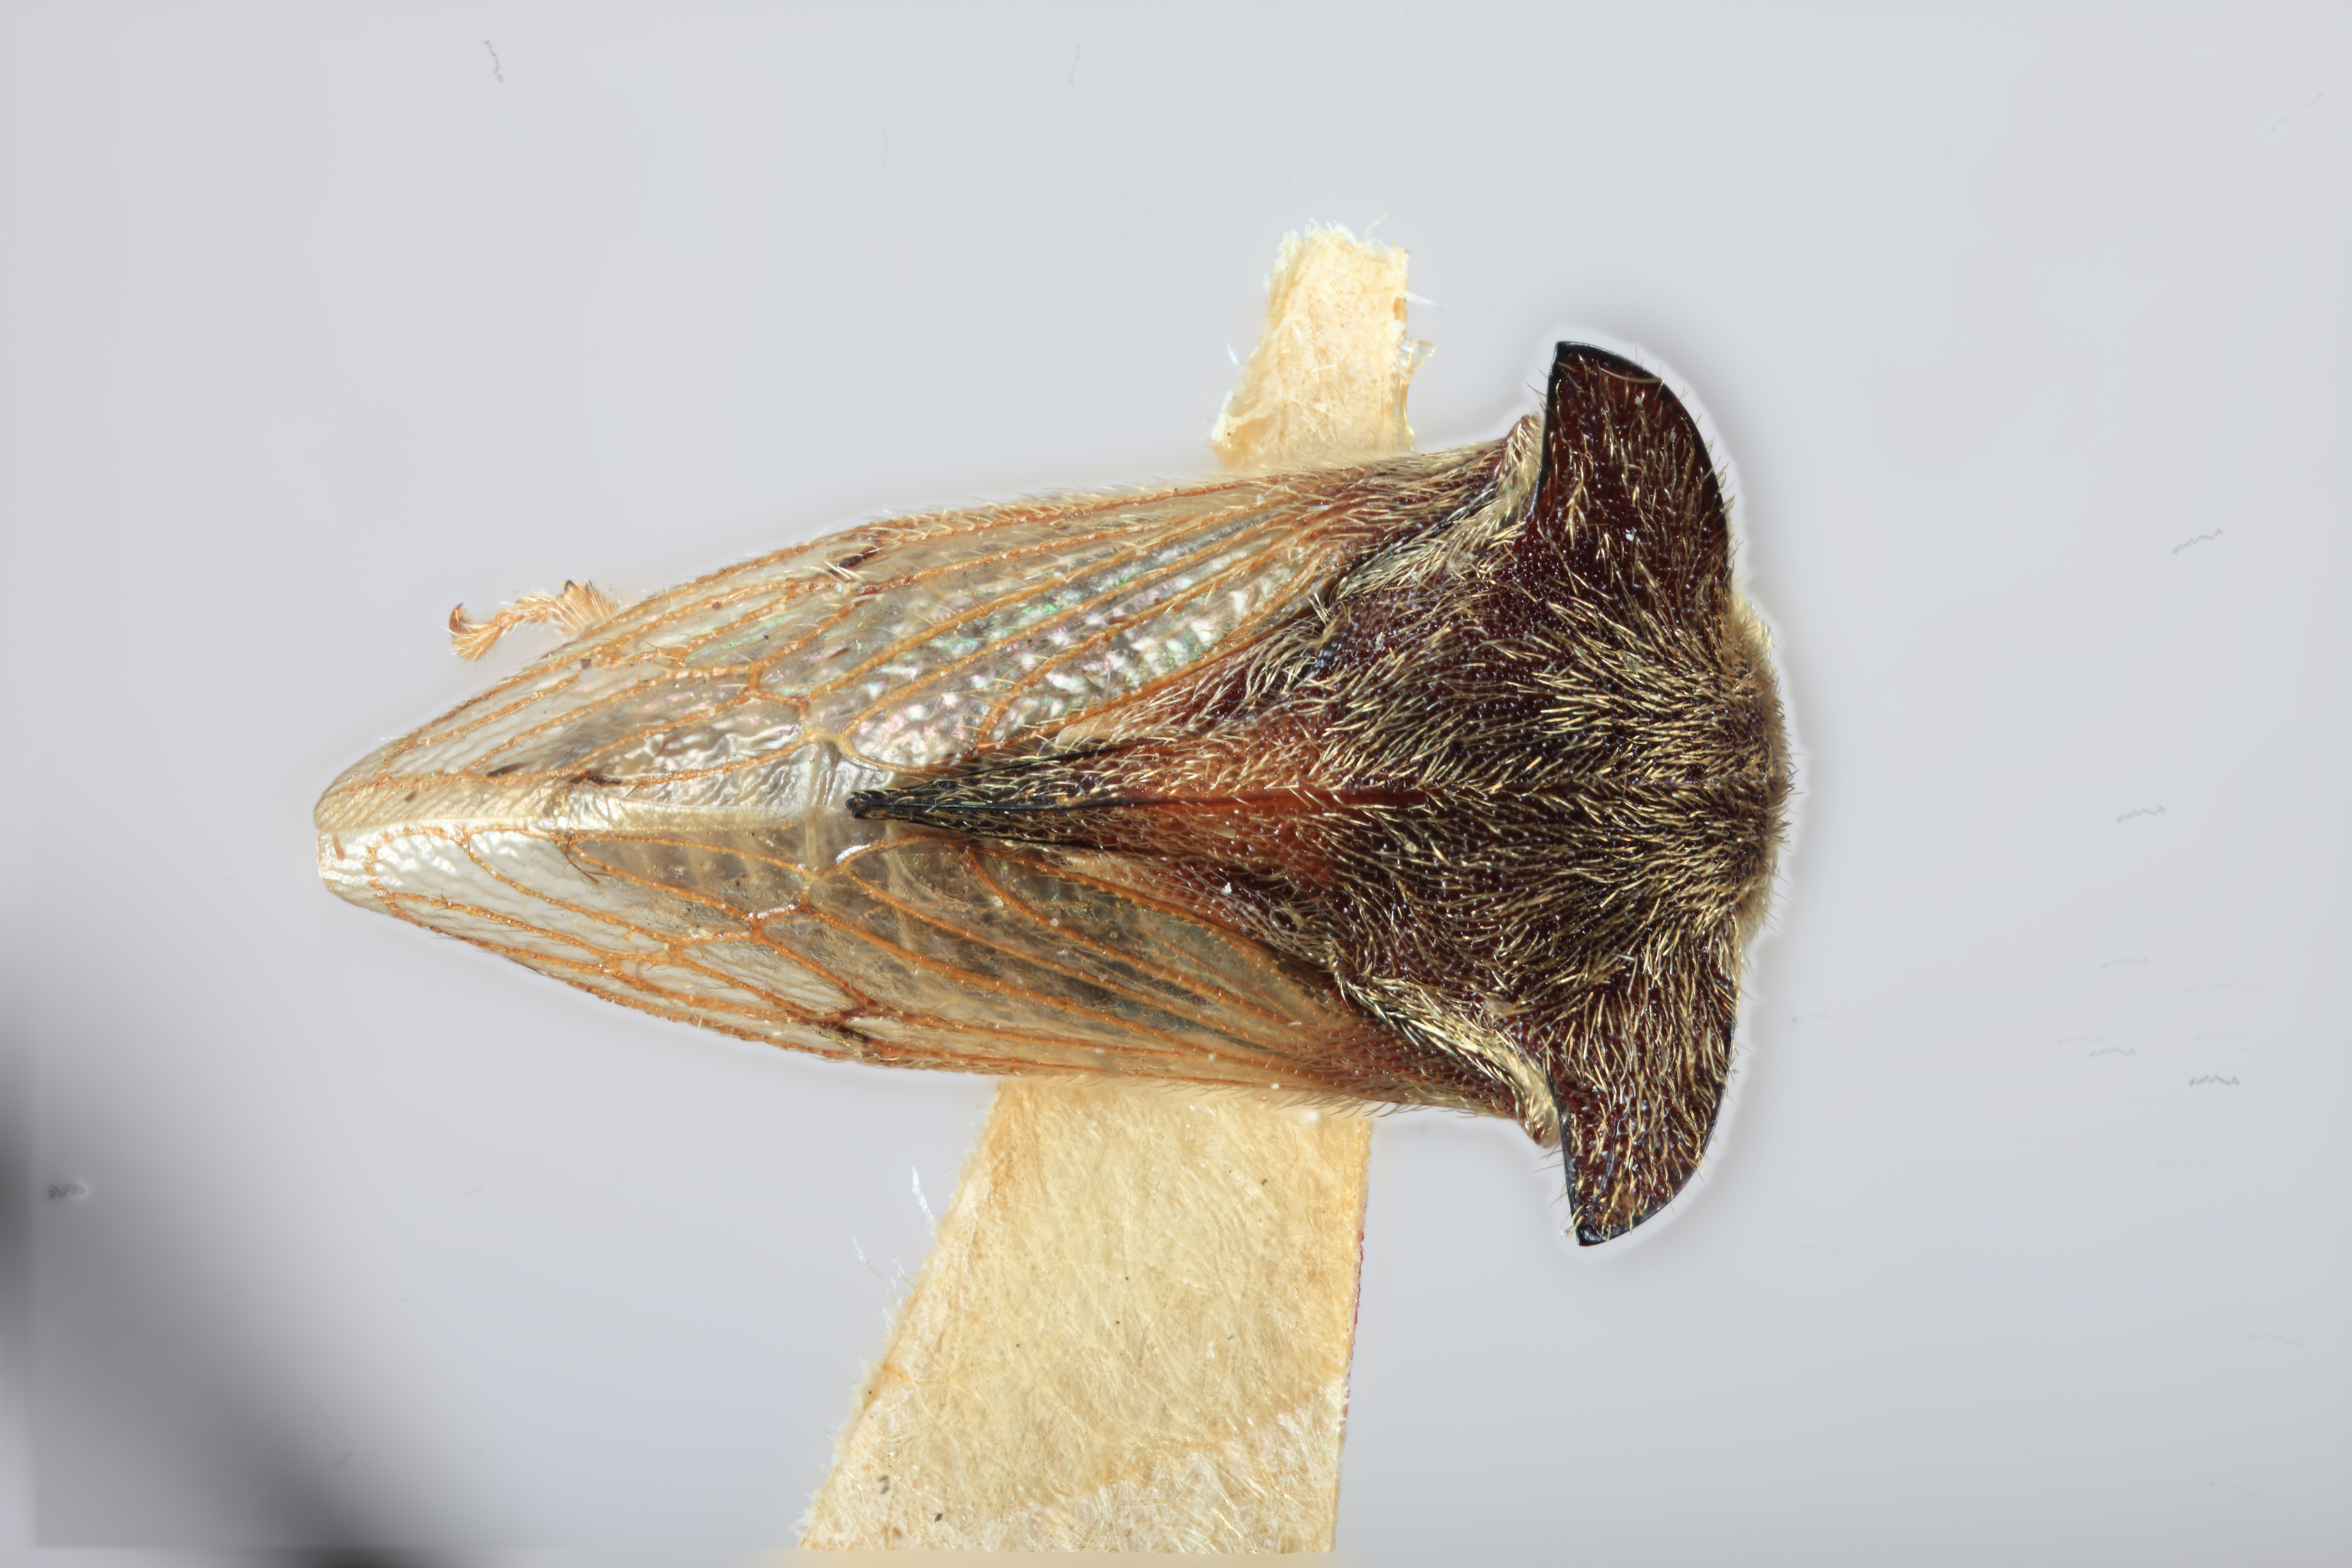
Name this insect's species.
Tricentrus carinatus
